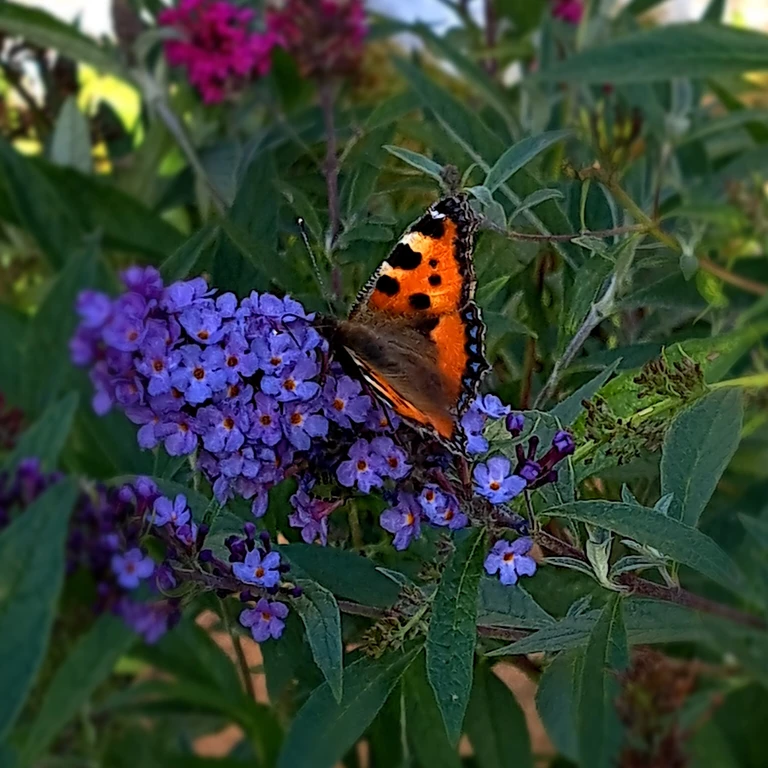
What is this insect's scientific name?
Aglais urticae
